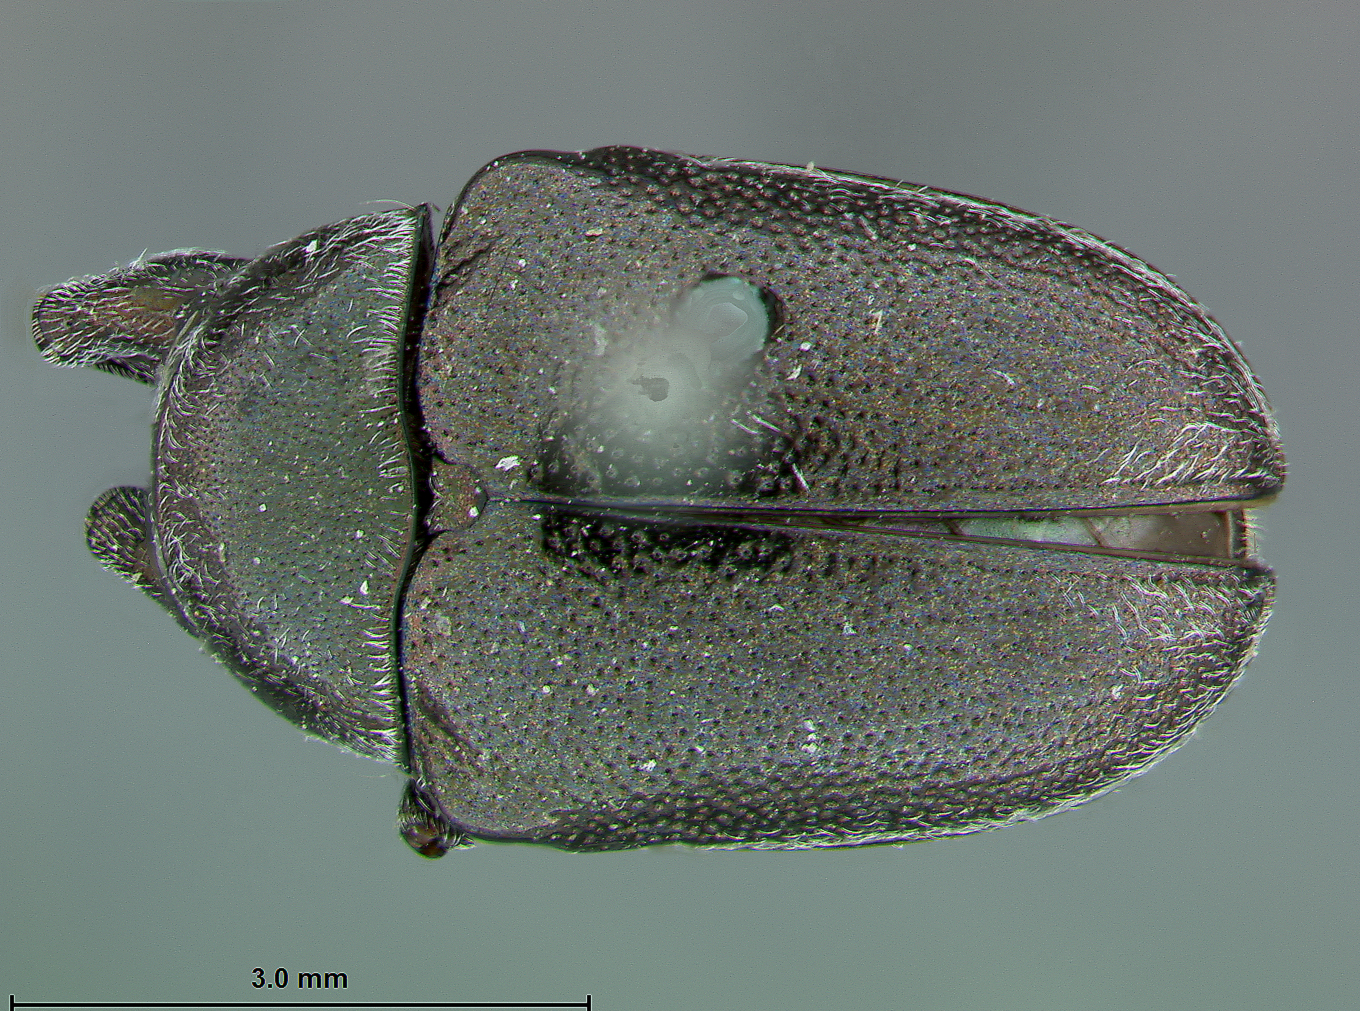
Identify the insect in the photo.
Pseudomacetes aeneus
